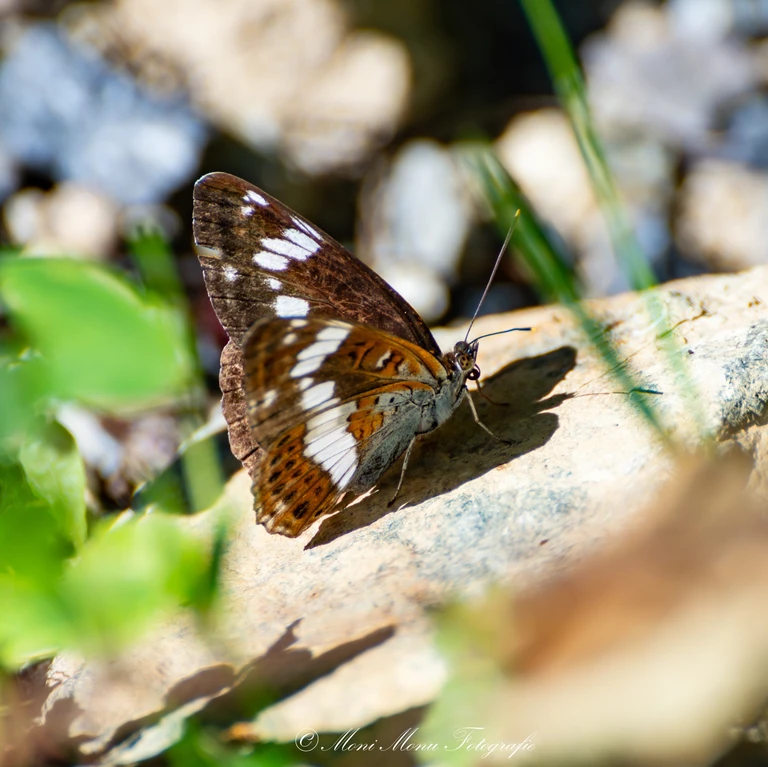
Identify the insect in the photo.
Limenitis camilla (also Ladoga camilla)
